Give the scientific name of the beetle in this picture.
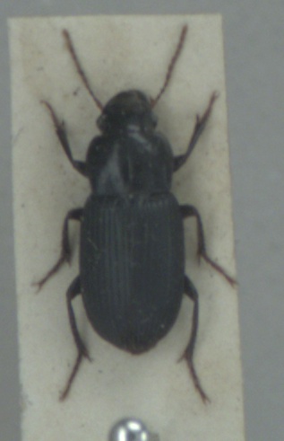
Harpalus rufipalpis
